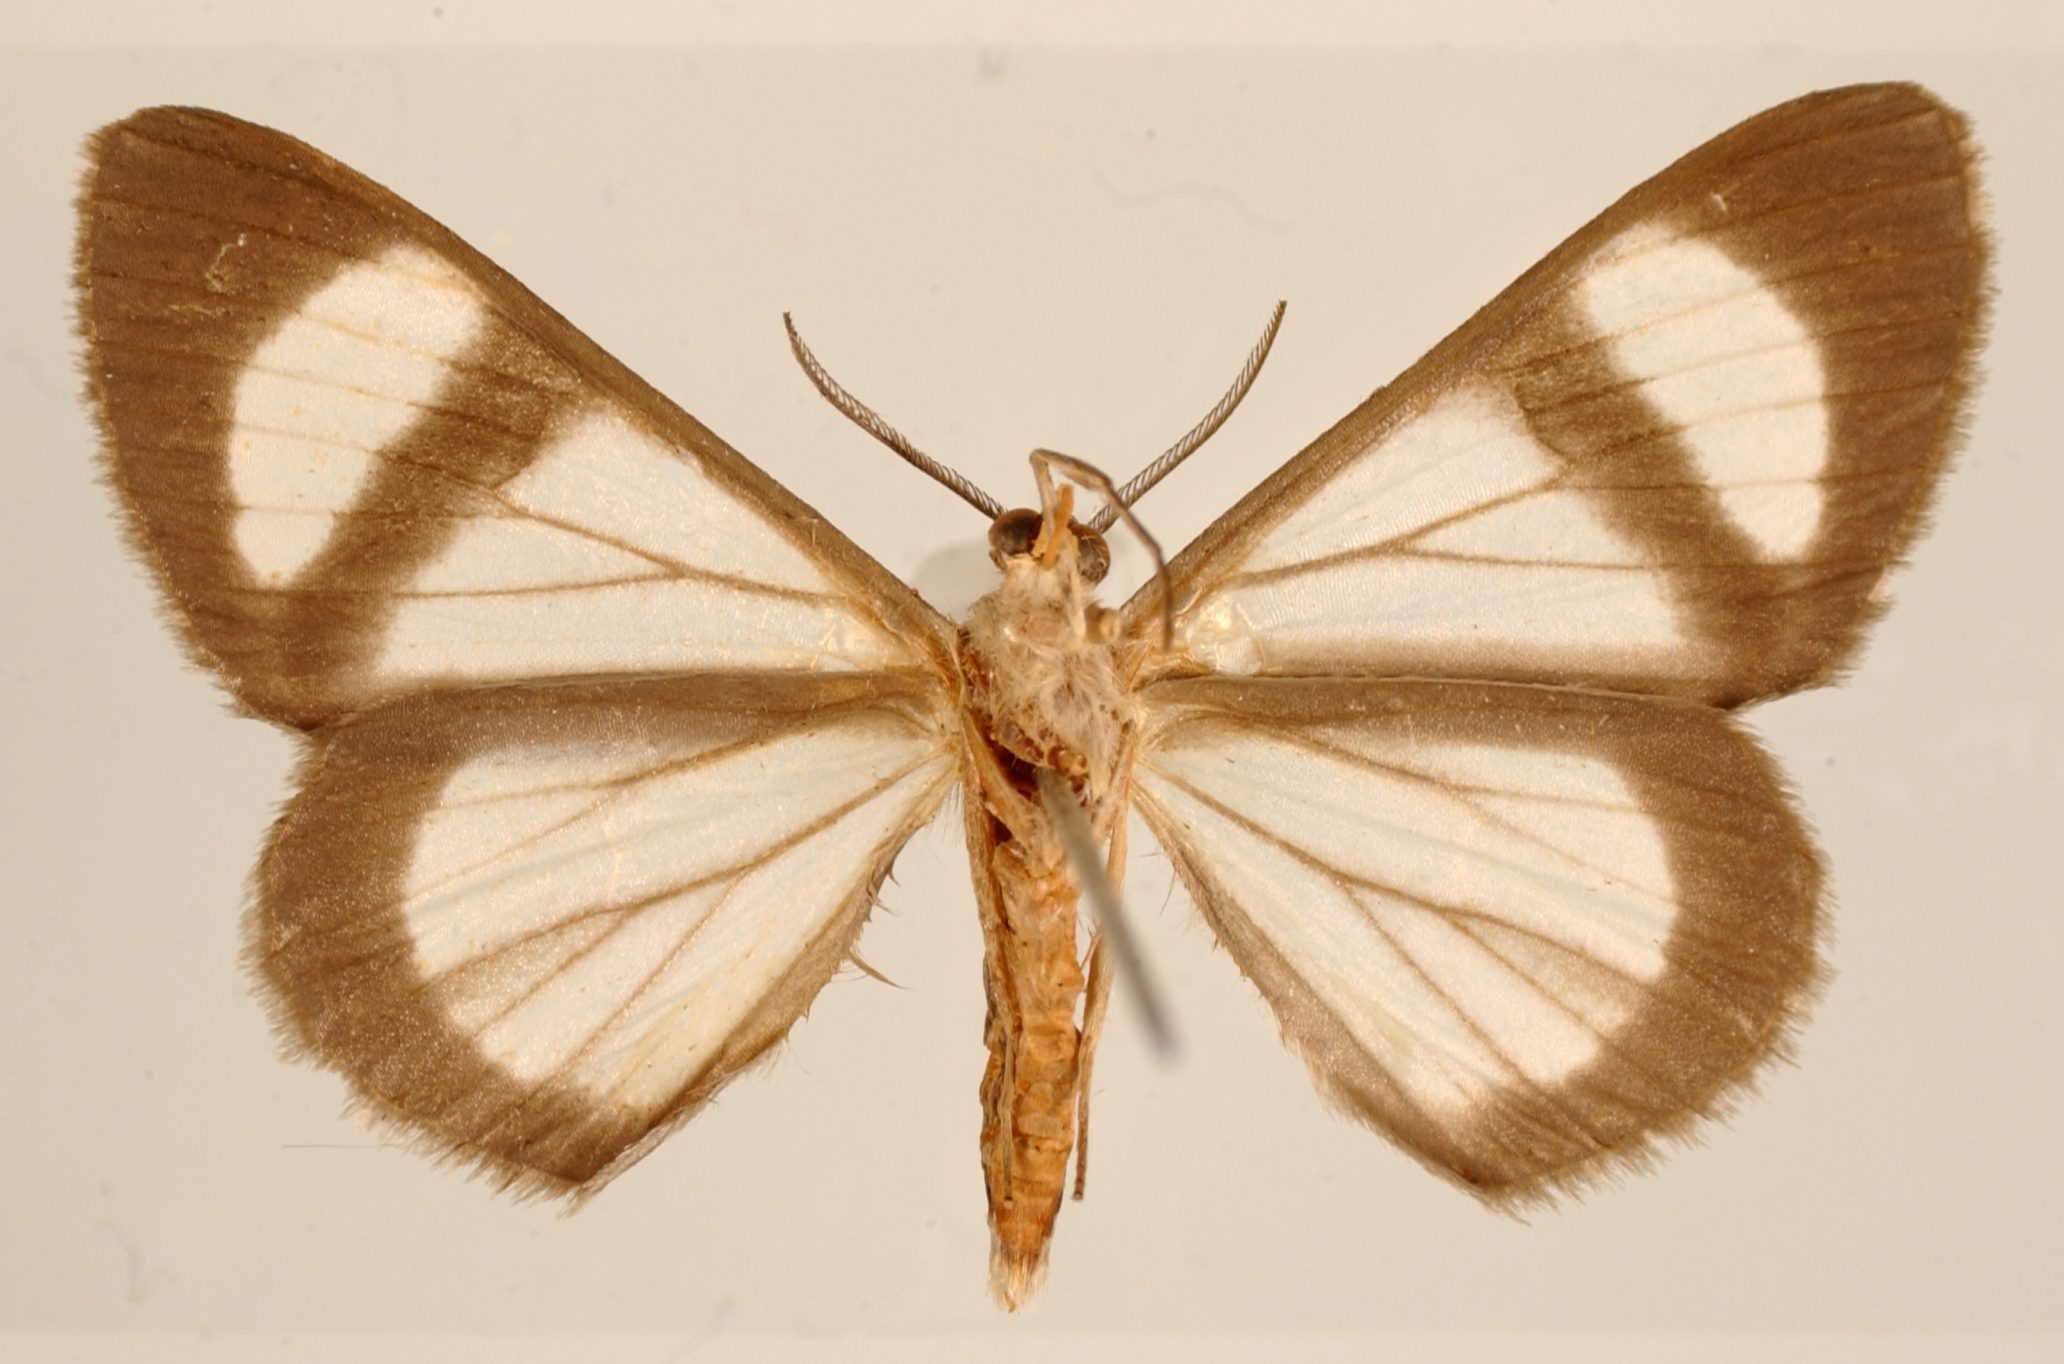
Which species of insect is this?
Perigramma pallida
